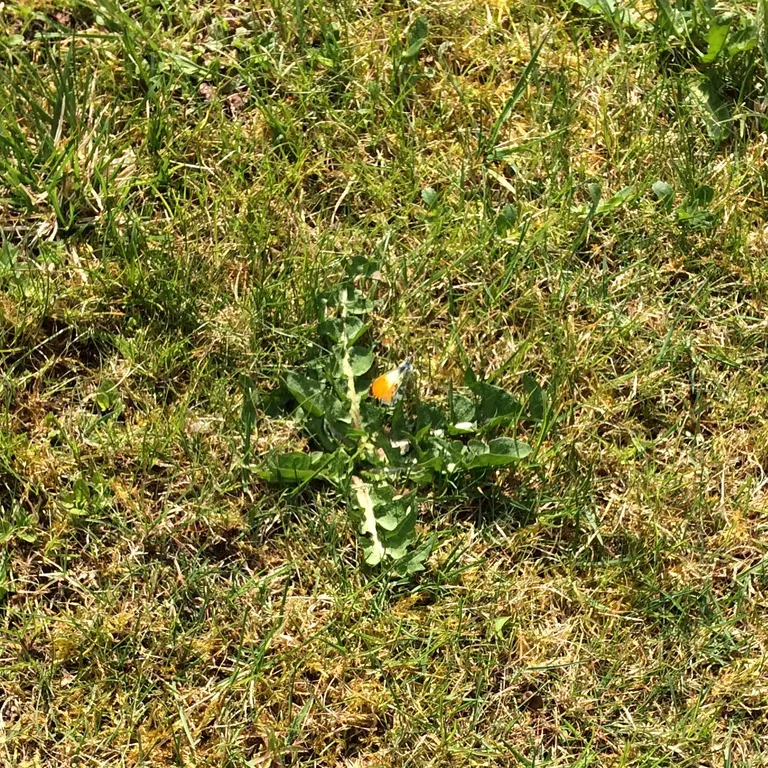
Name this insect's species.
Anthocharis cardamines
